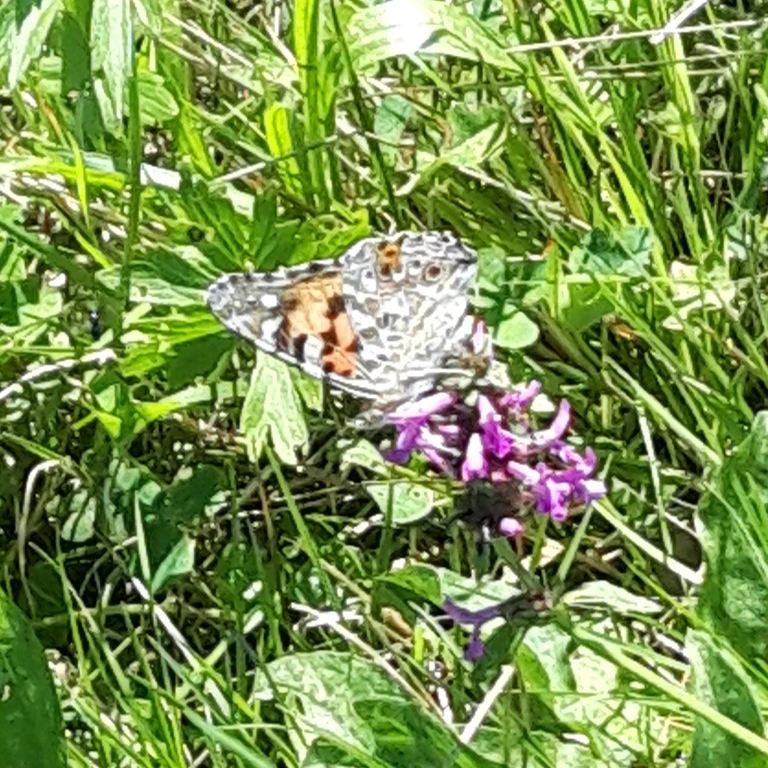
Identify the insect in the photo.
Vanessa cardui
